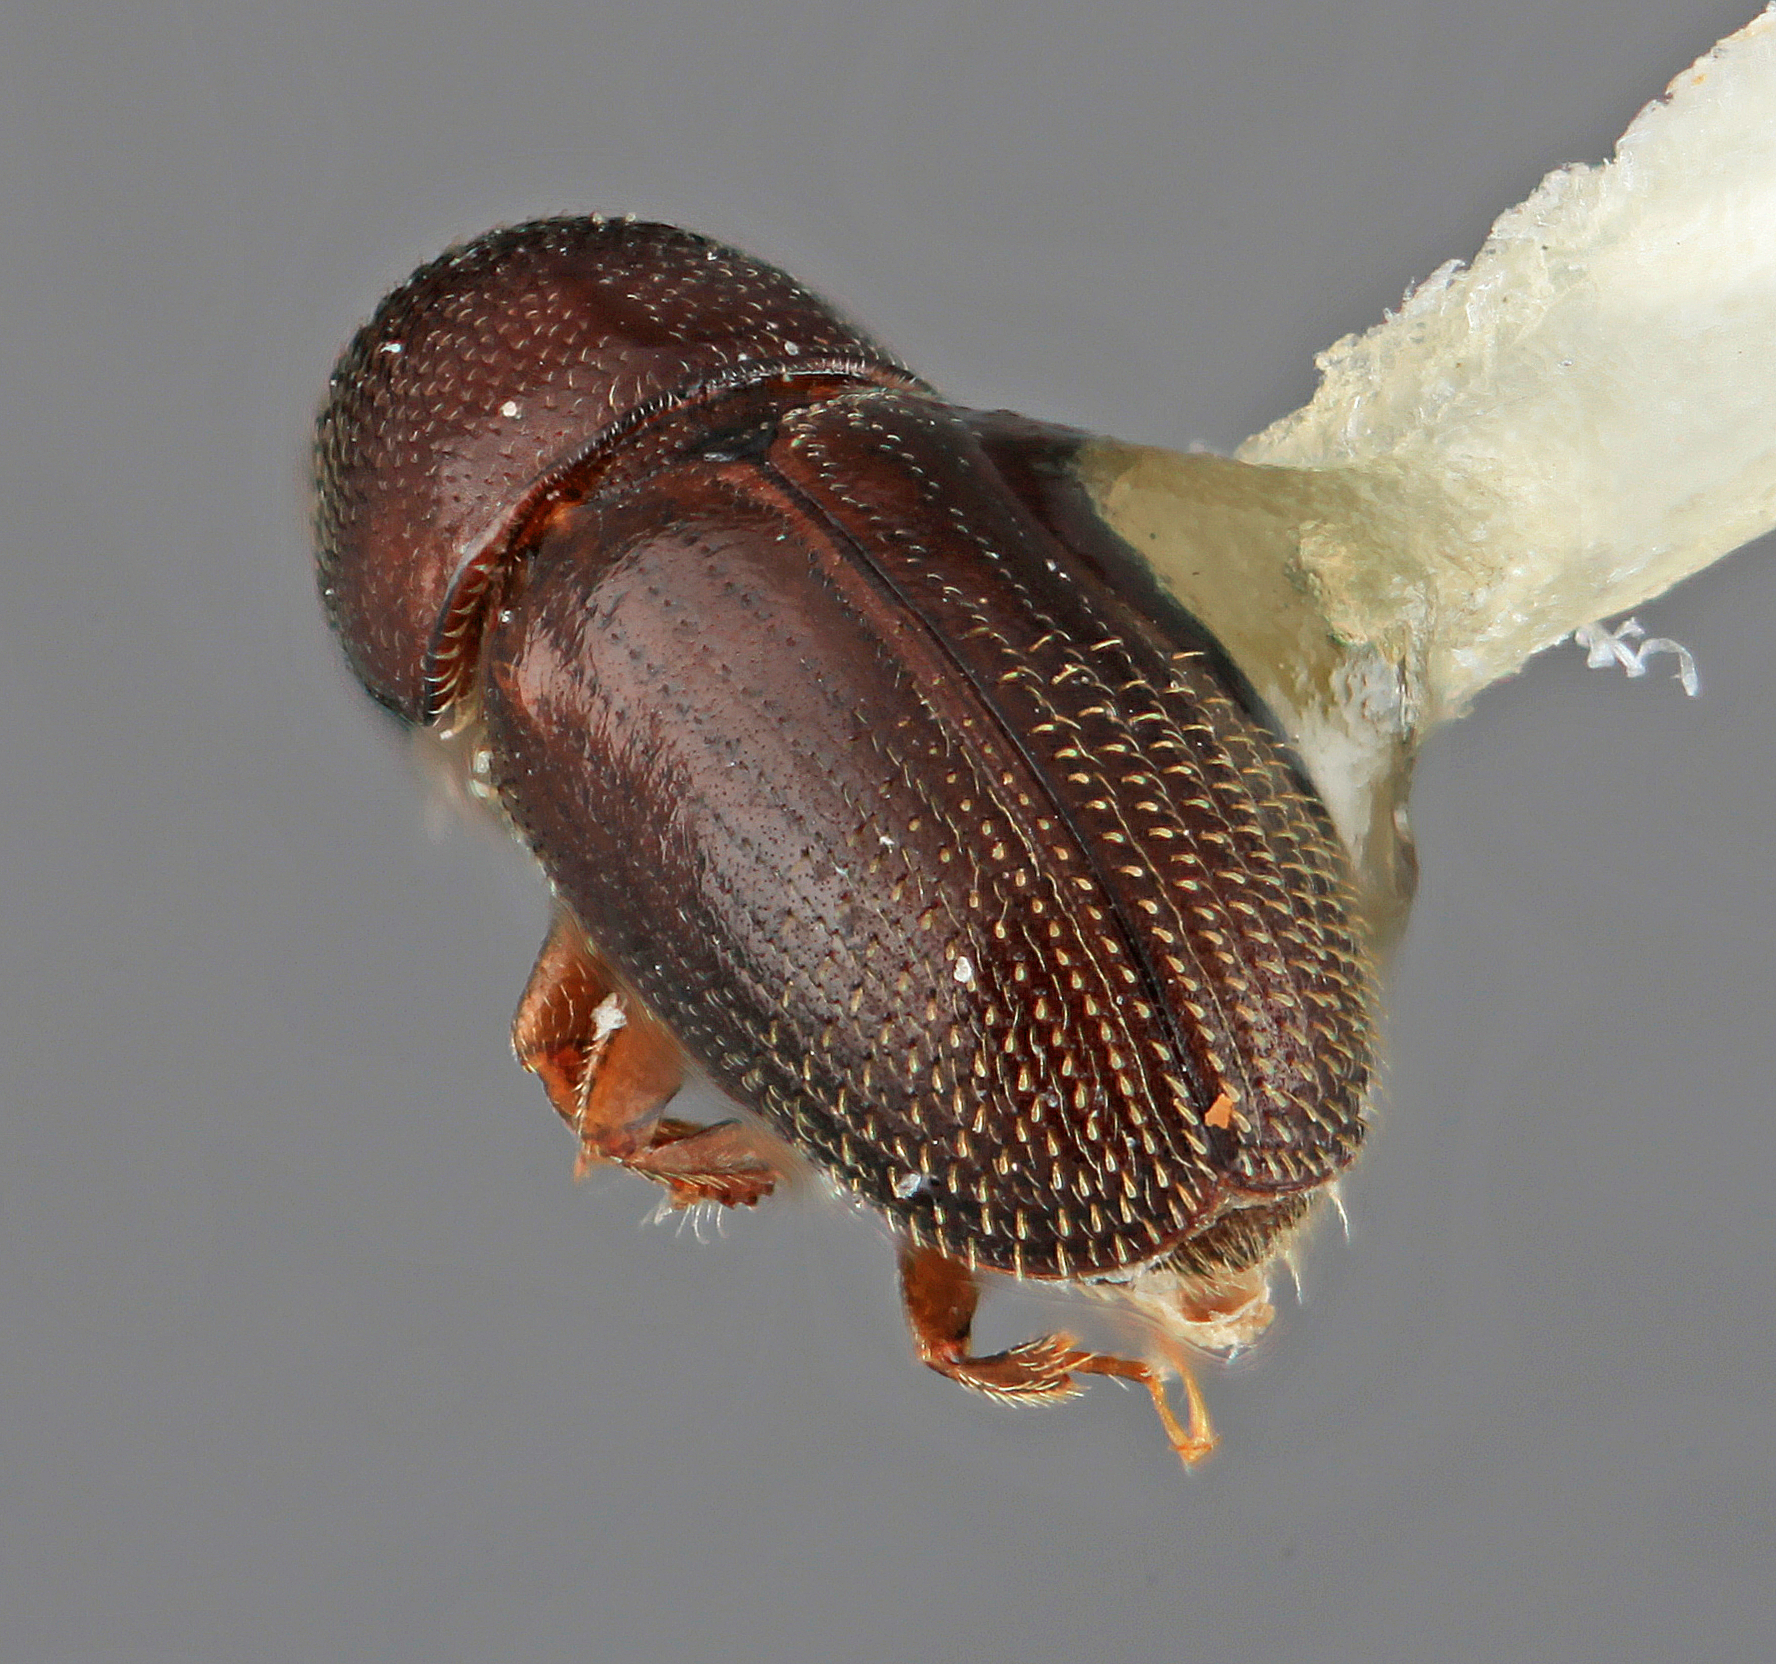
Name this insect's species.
Araptus partilis
